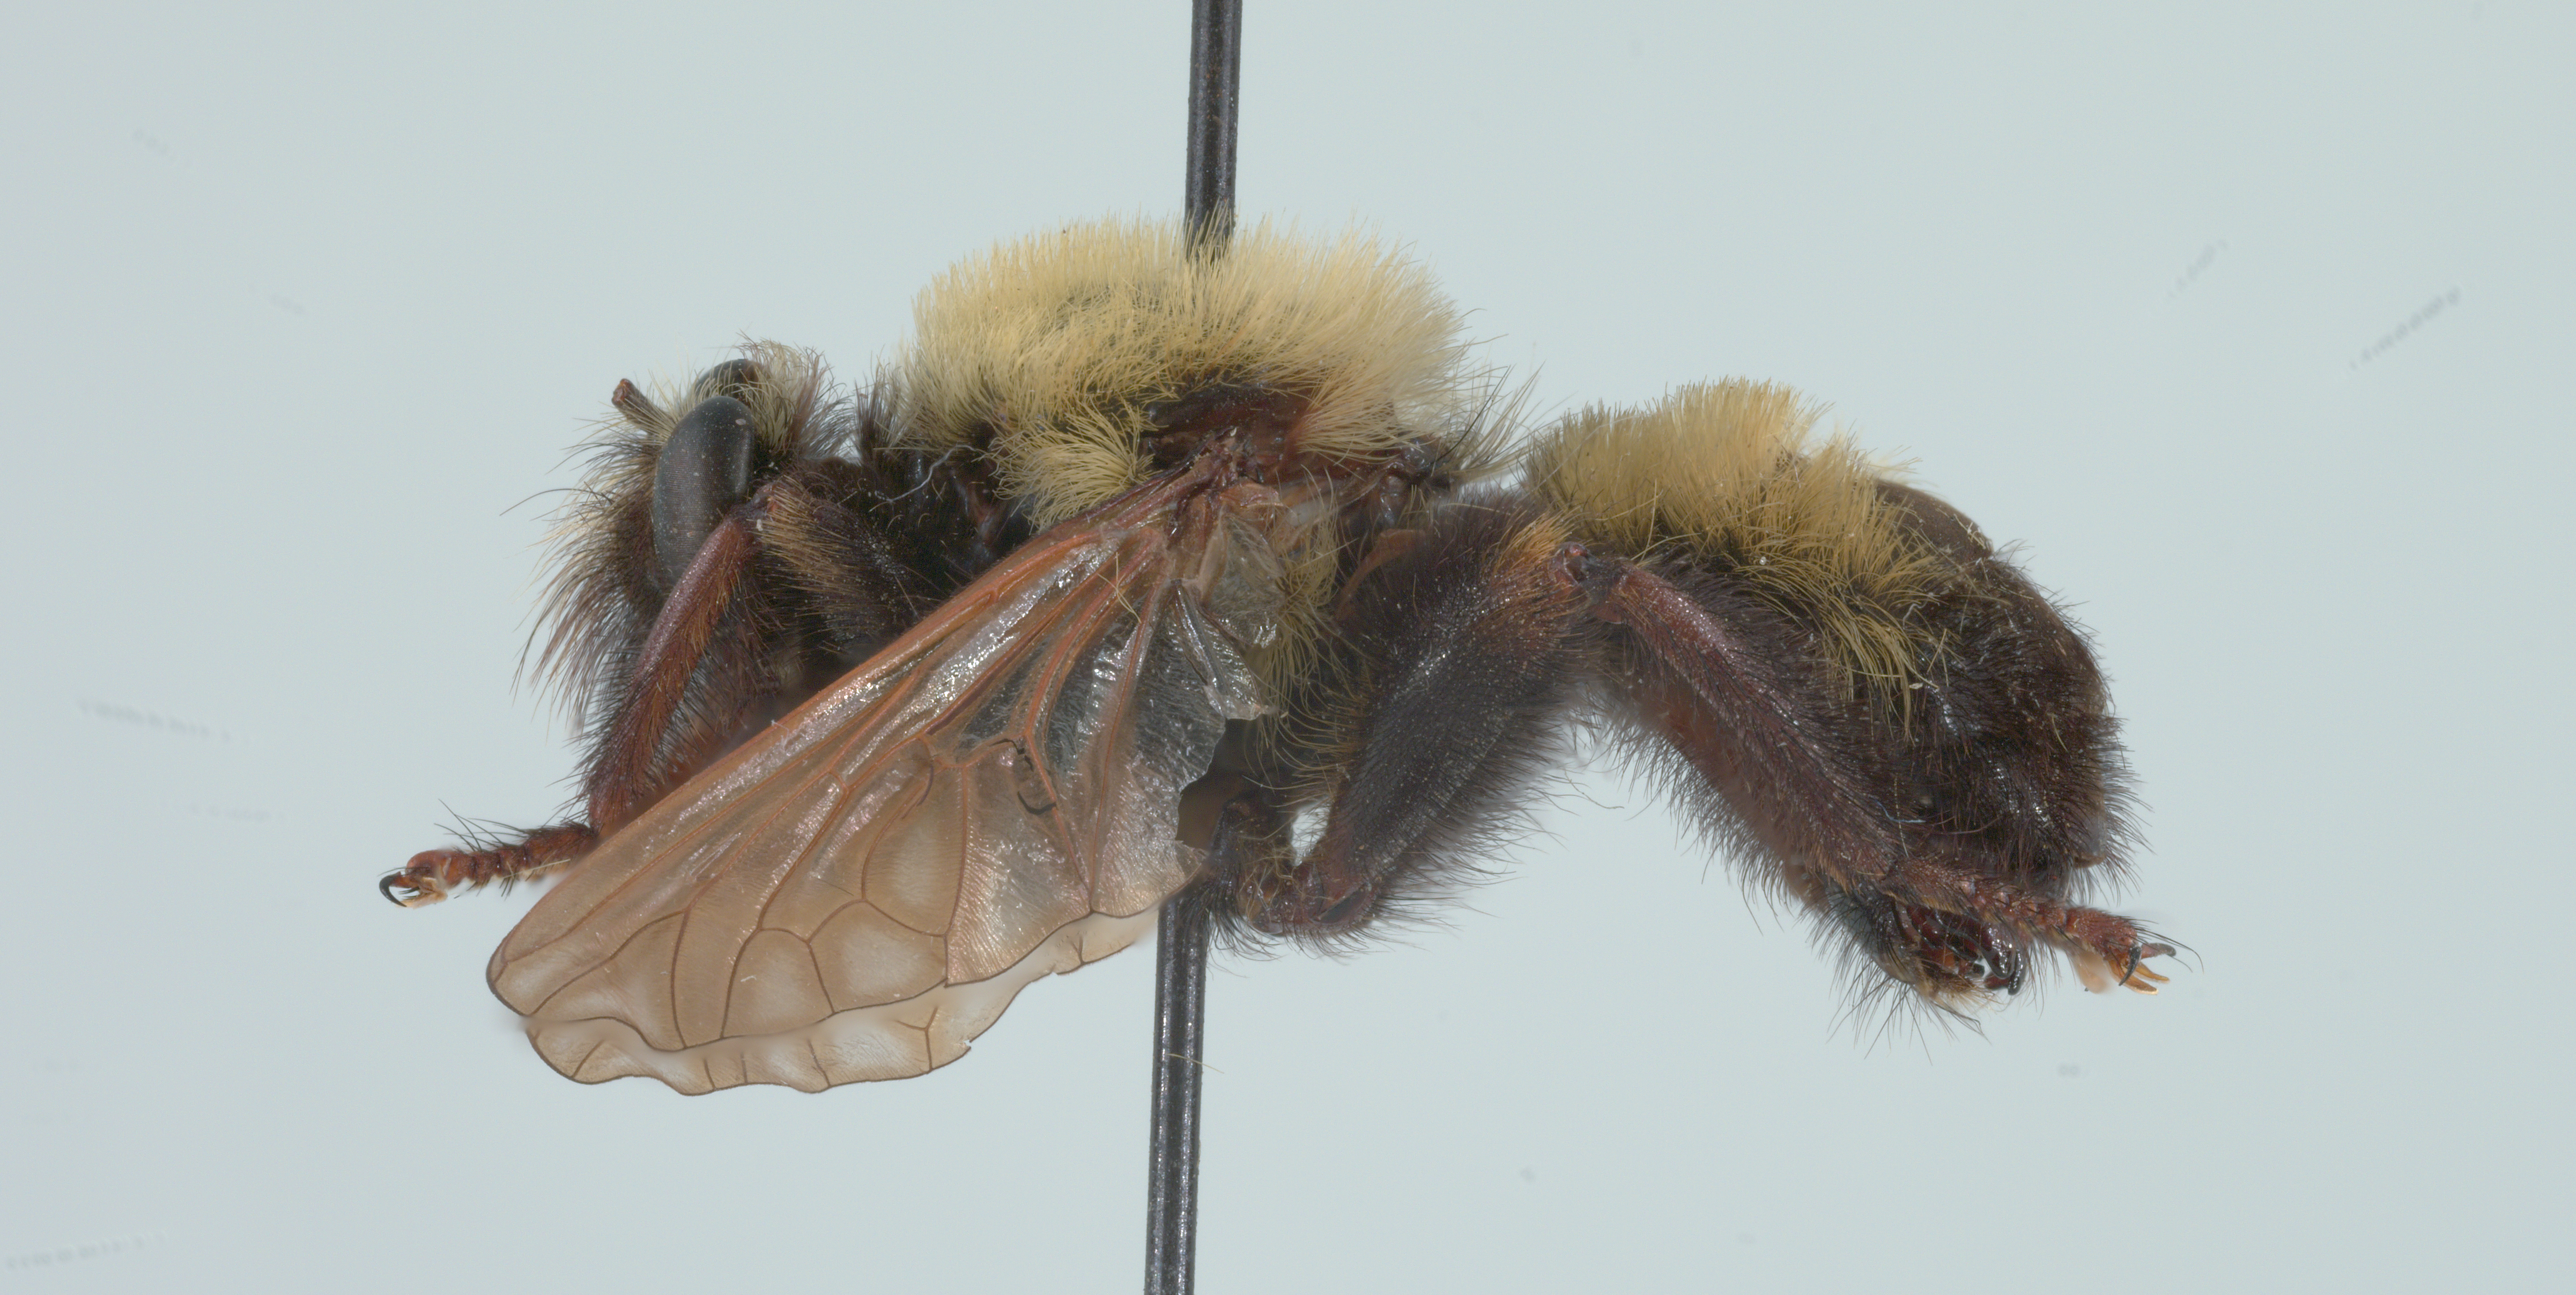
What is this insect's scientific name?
Laphria thoracica
